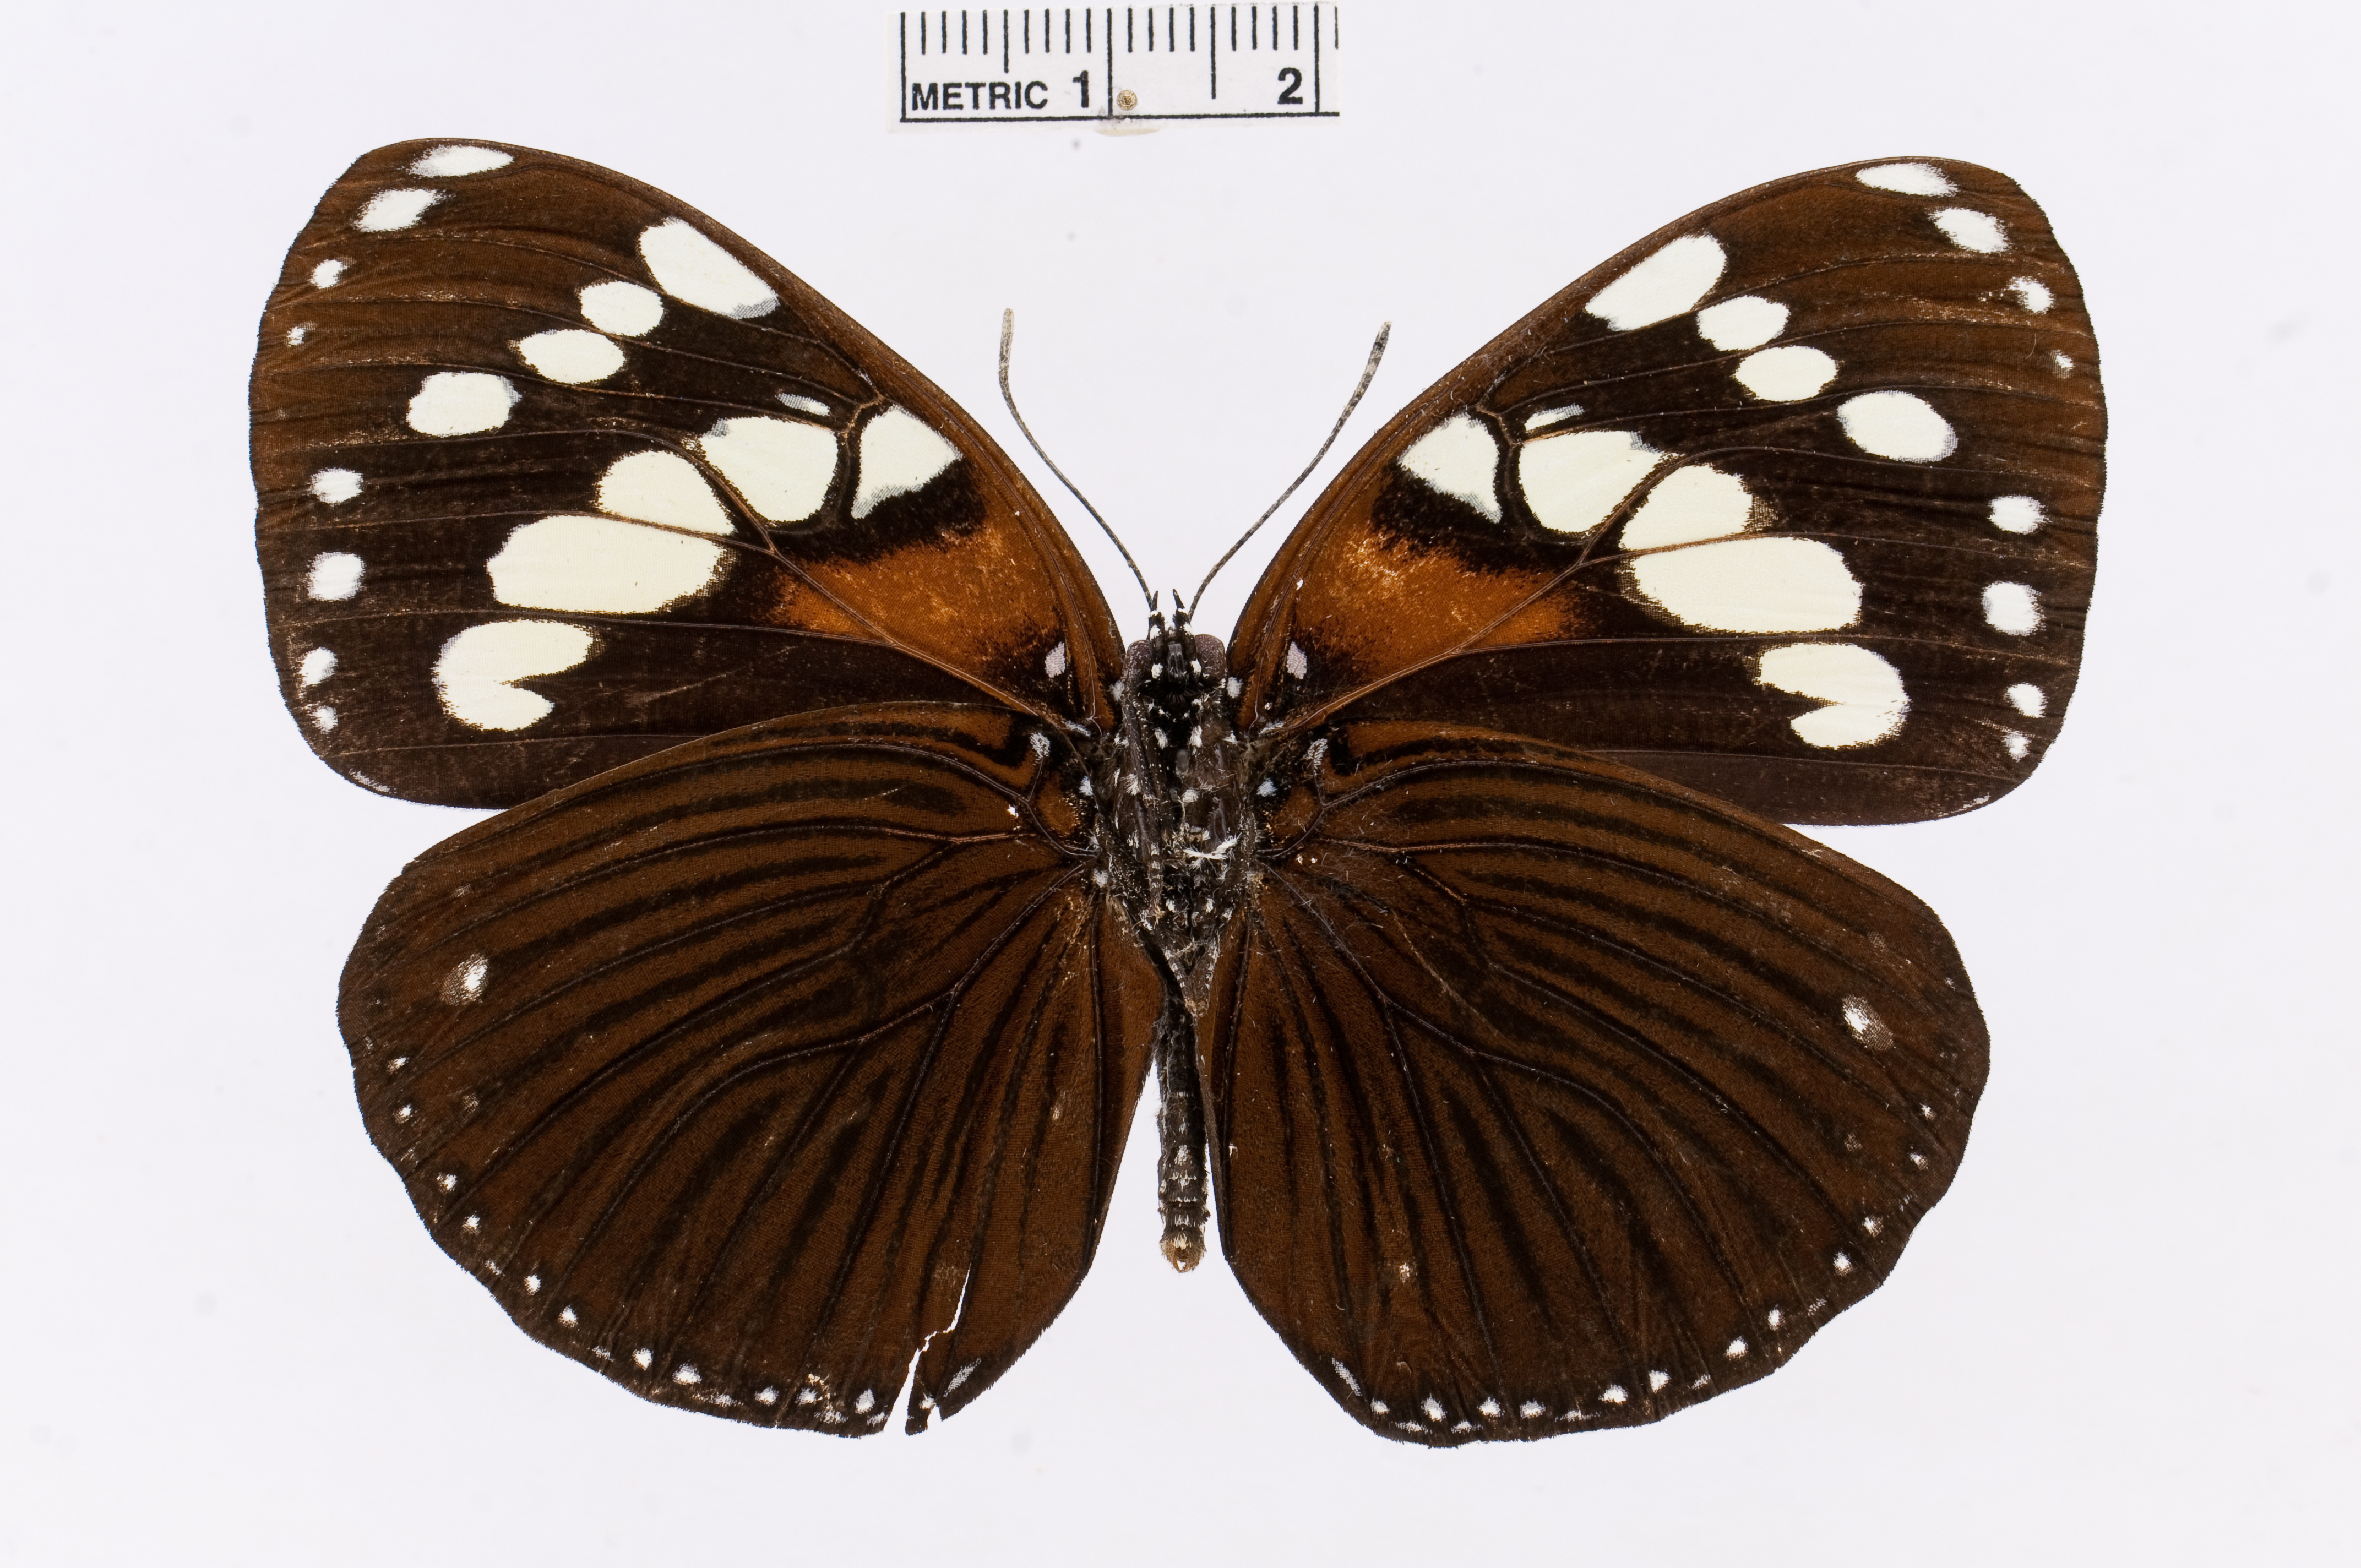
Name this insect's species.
Euxanthe tiberius
